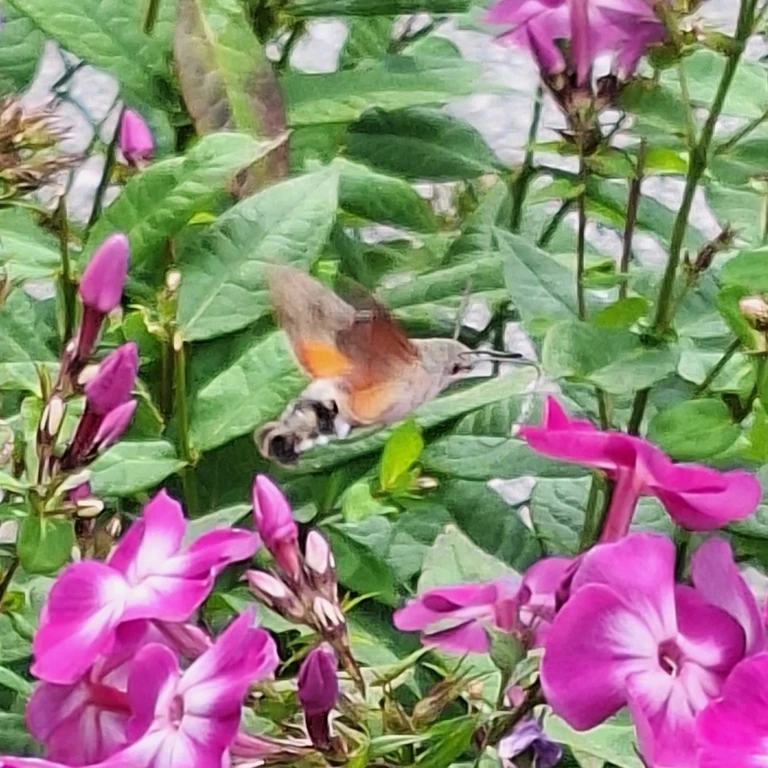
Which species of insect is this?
Macroglossum stellatarum
